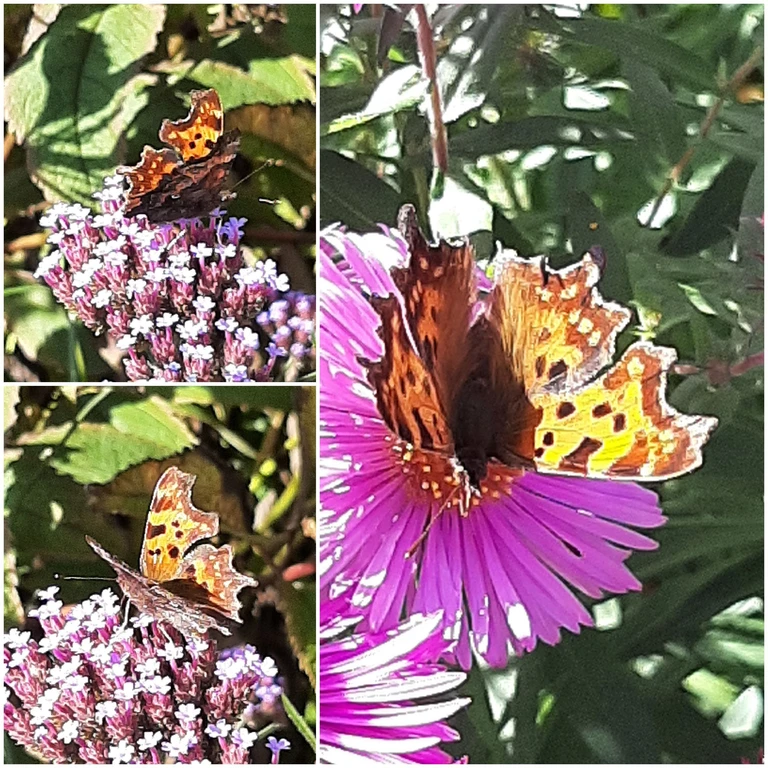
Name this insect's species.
Polygonia c-album
